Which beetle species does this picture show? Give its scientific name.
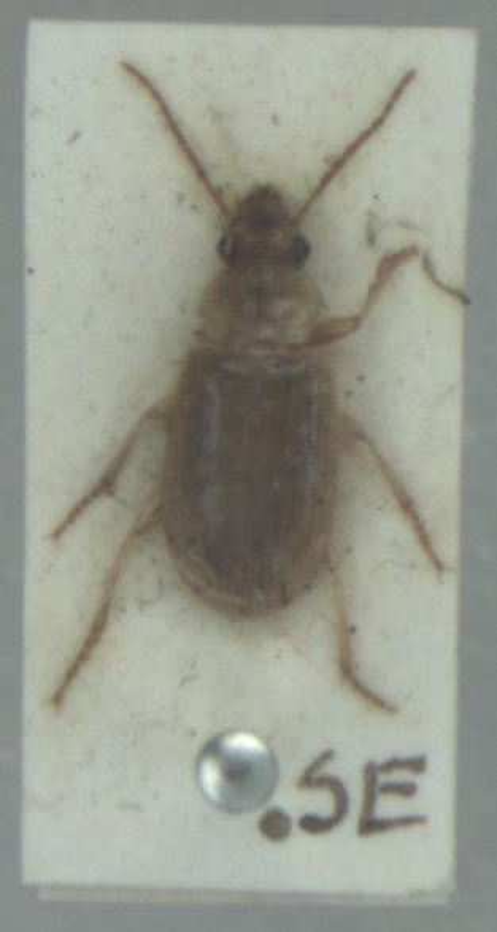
Dicheirotrichus obsoletus
